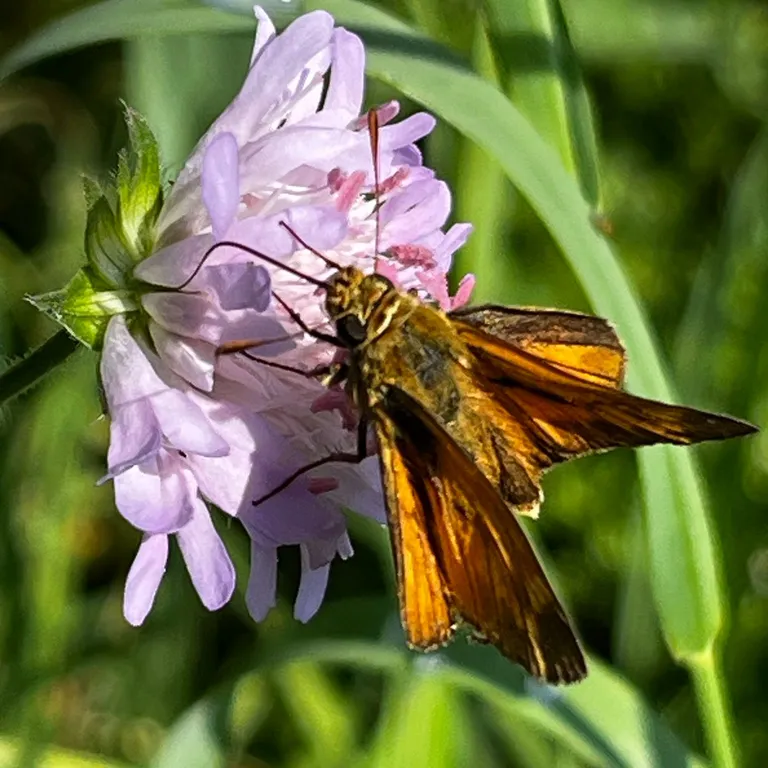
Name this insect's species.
Ochlodes sylvanus (also Ochlodes venata)
